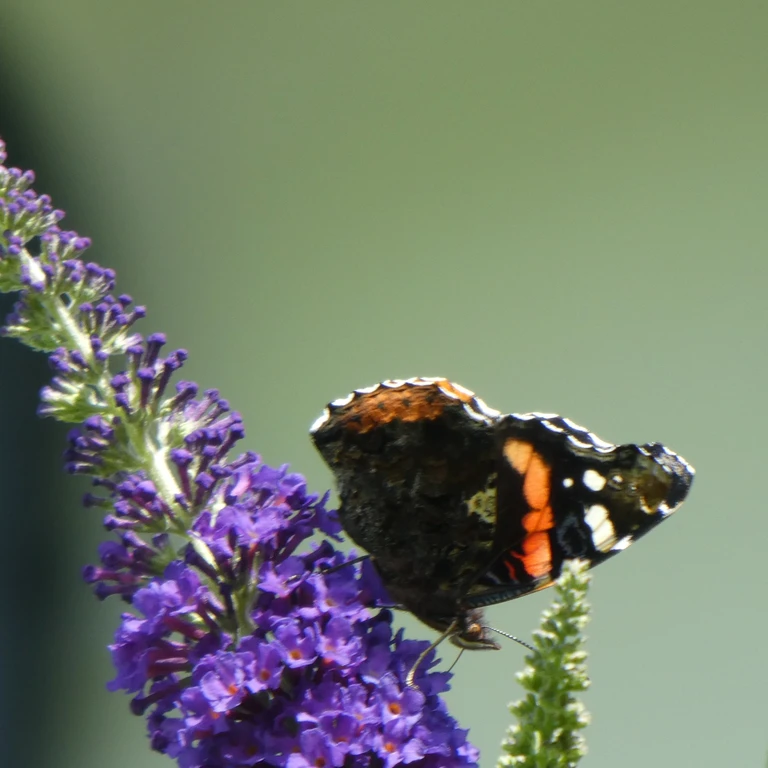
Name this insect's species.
Vanessa atalanta
